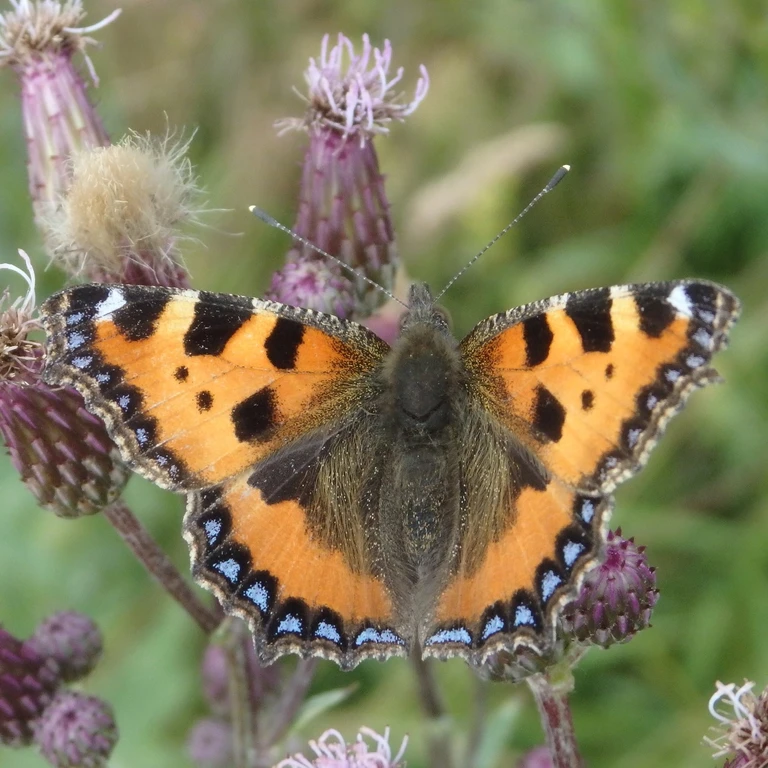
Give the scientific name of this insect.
Aglais urticae
